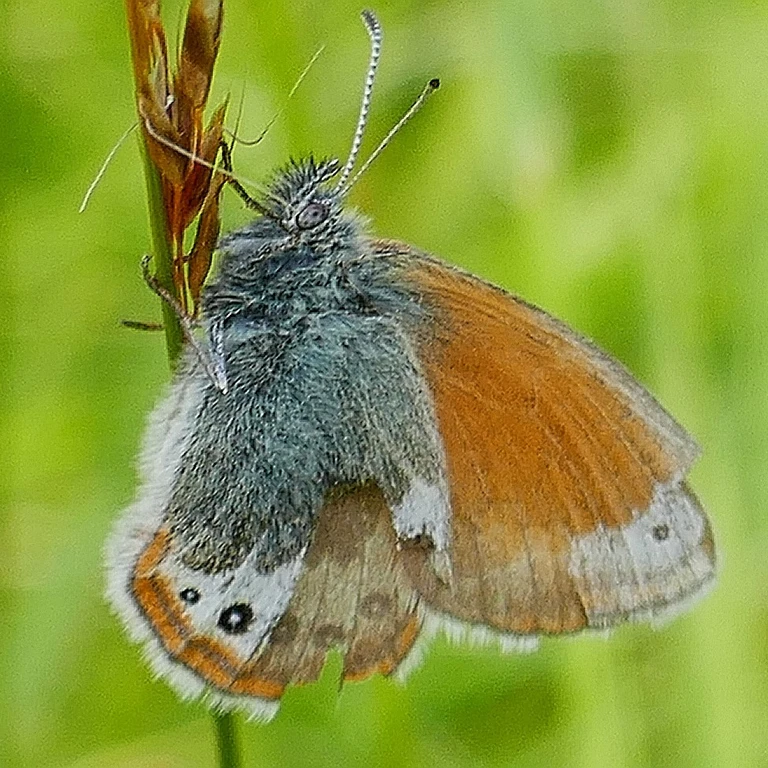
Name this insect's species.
Coenonympha gardetta
